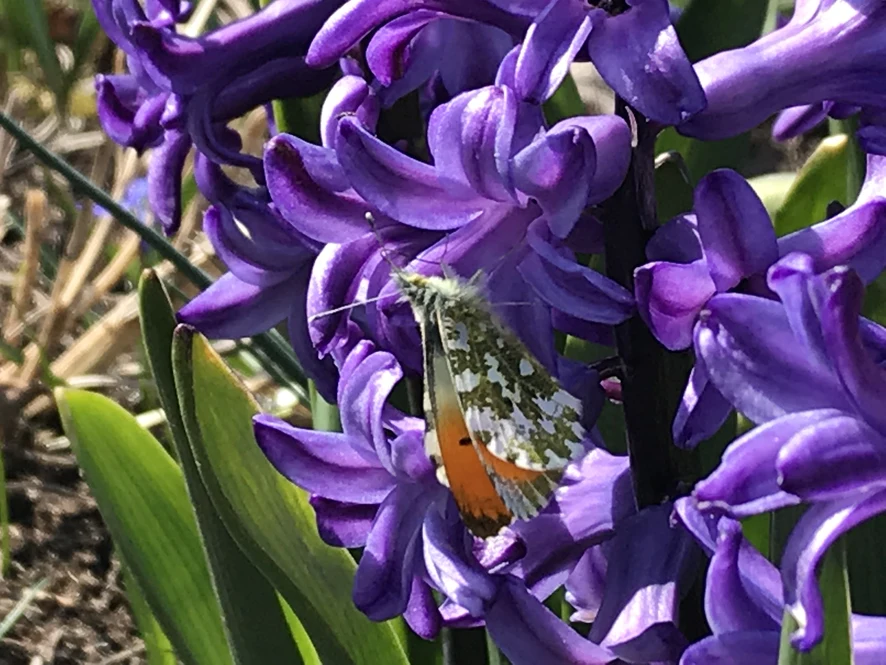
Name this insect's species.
Anthocharis cardamines
